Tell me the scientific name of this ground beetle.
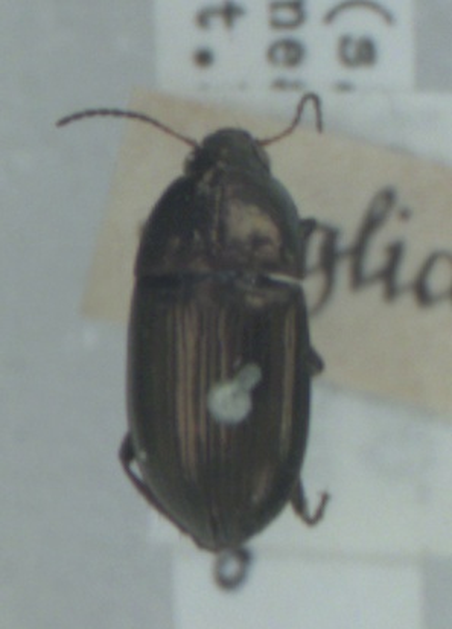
Amara aenea
